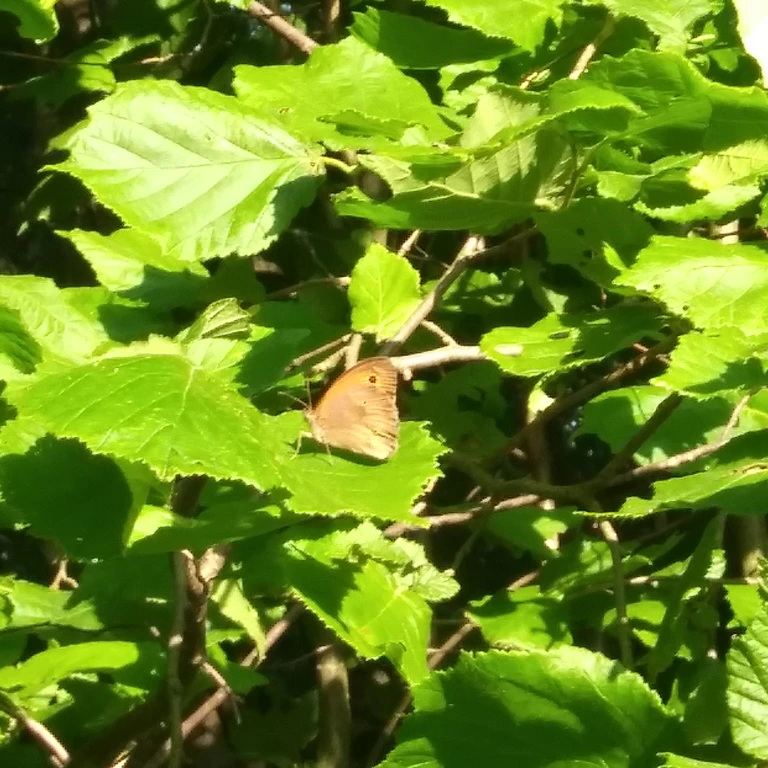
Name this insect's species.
Maniola jurtina
